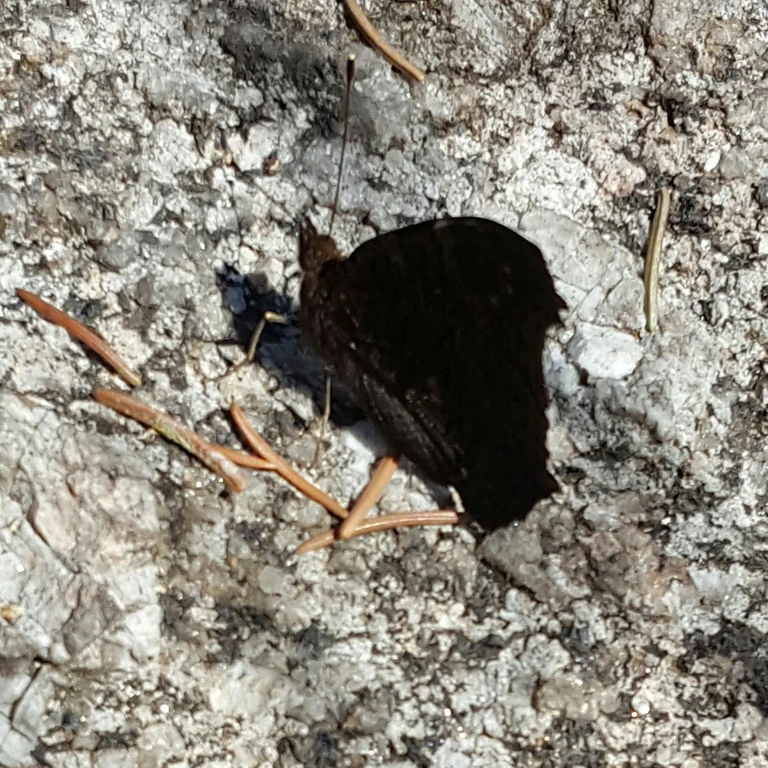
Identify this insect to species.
Aglais io
